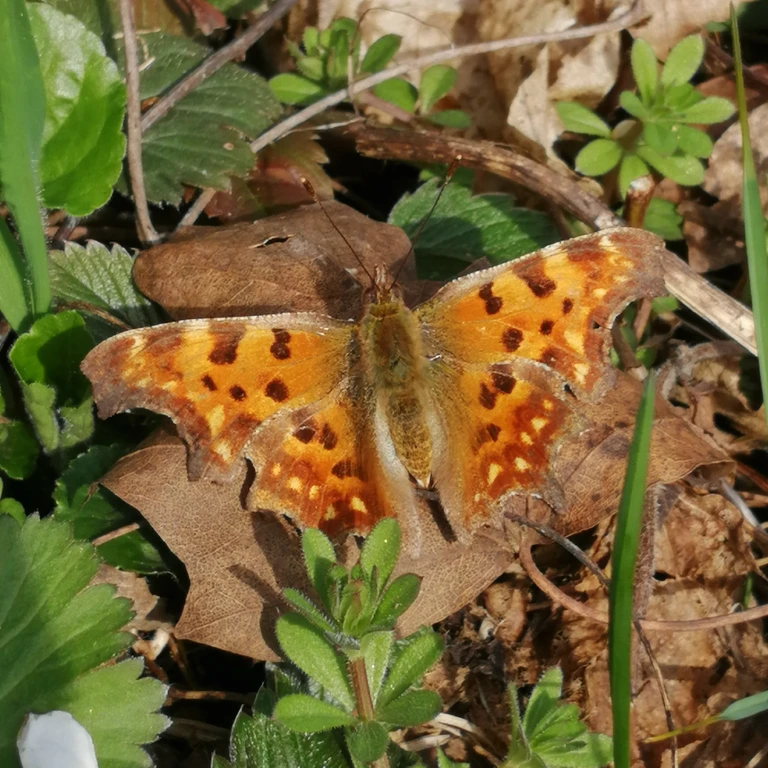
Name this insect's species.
Polygonia c-album
